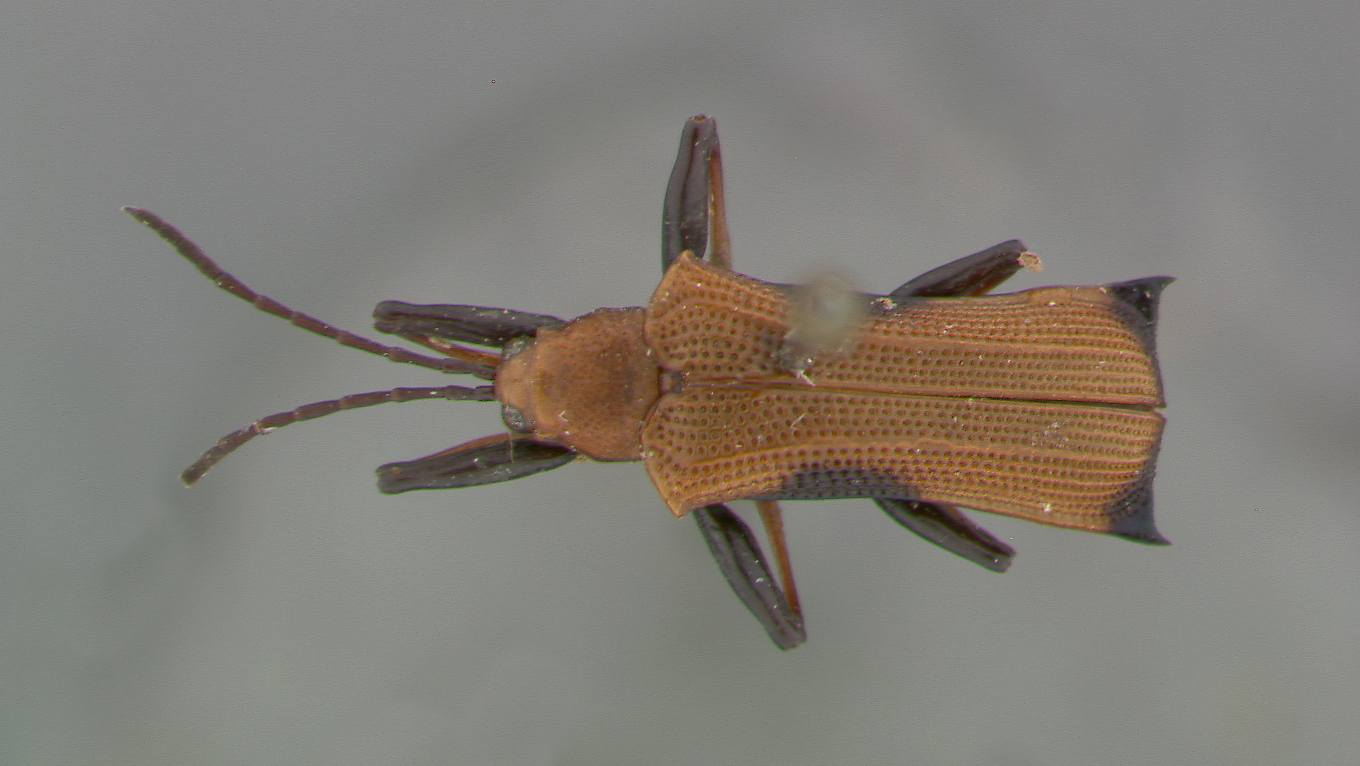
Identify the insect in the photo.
Sceloenopla schildi
